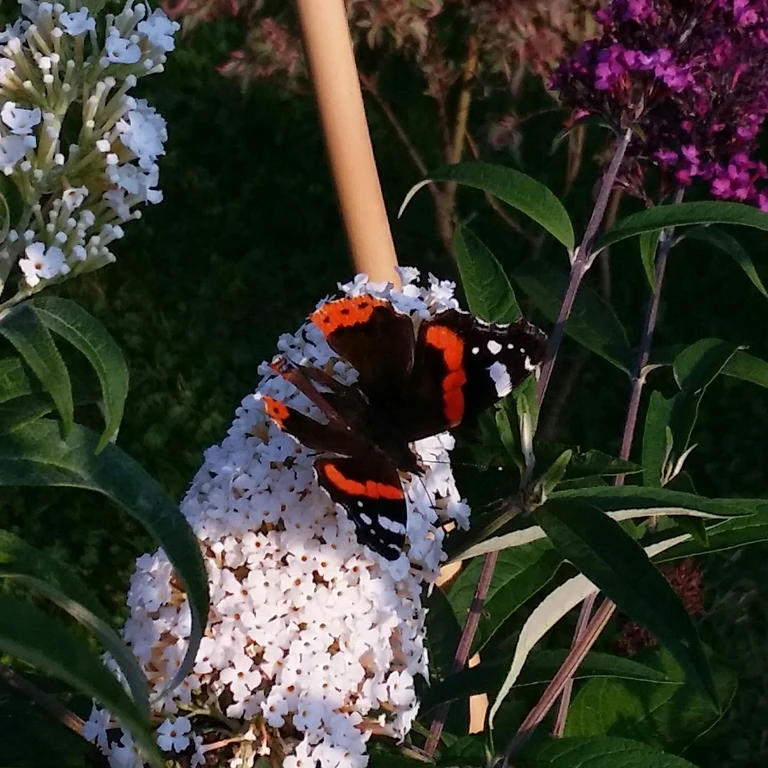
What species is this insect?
Vanessa atalanta
